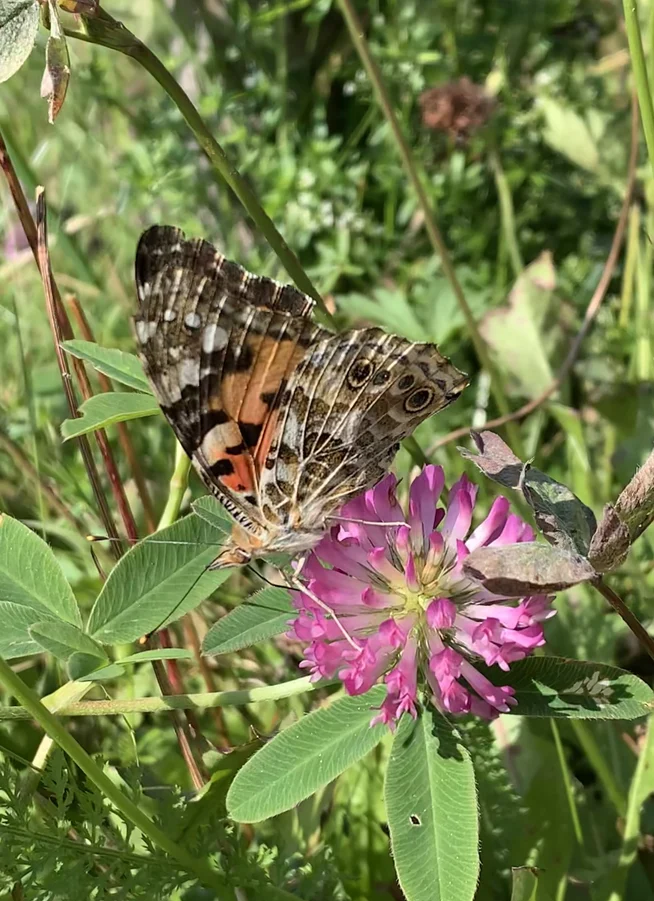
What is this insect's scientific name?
Vanessa cardui
